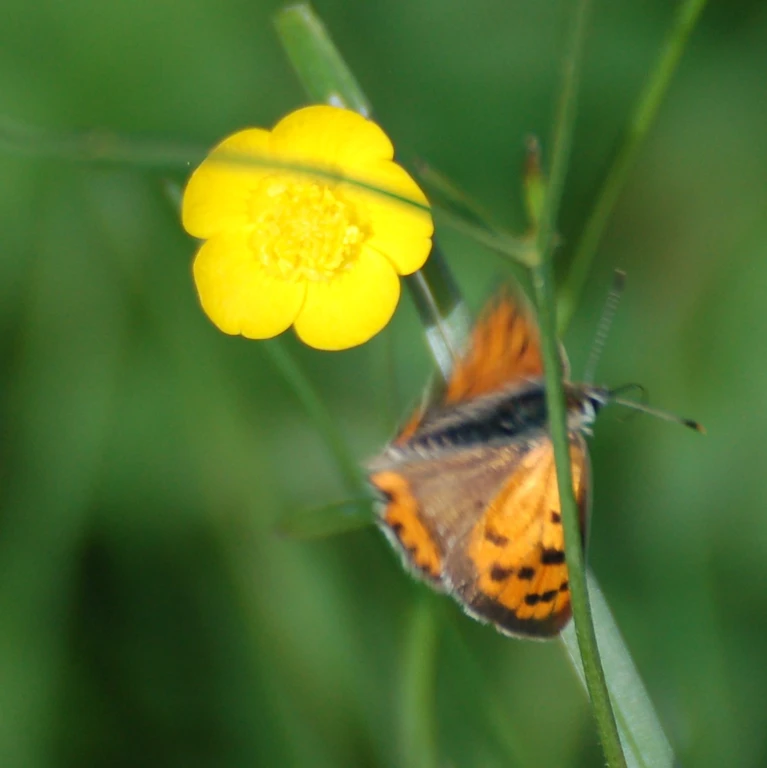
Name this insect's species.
Lycaena phlaeas
